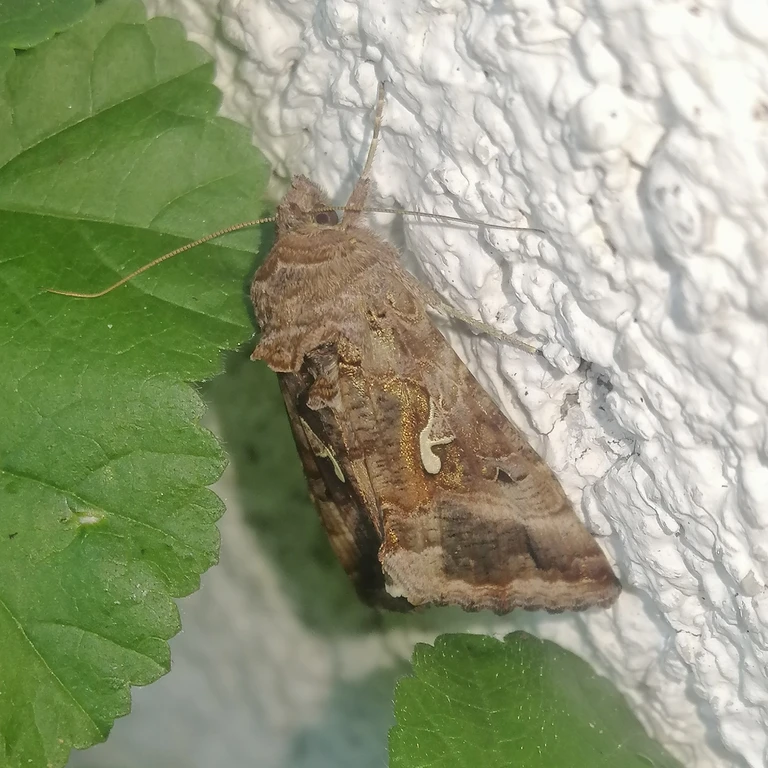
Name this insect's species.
Autographa gamma
